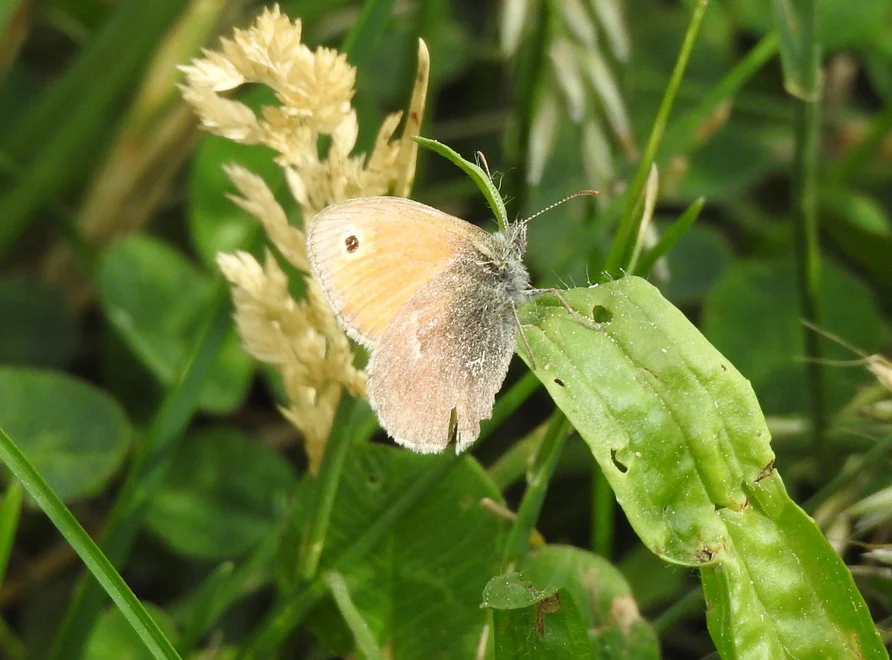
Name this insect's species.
Coenonympha pamphilus
